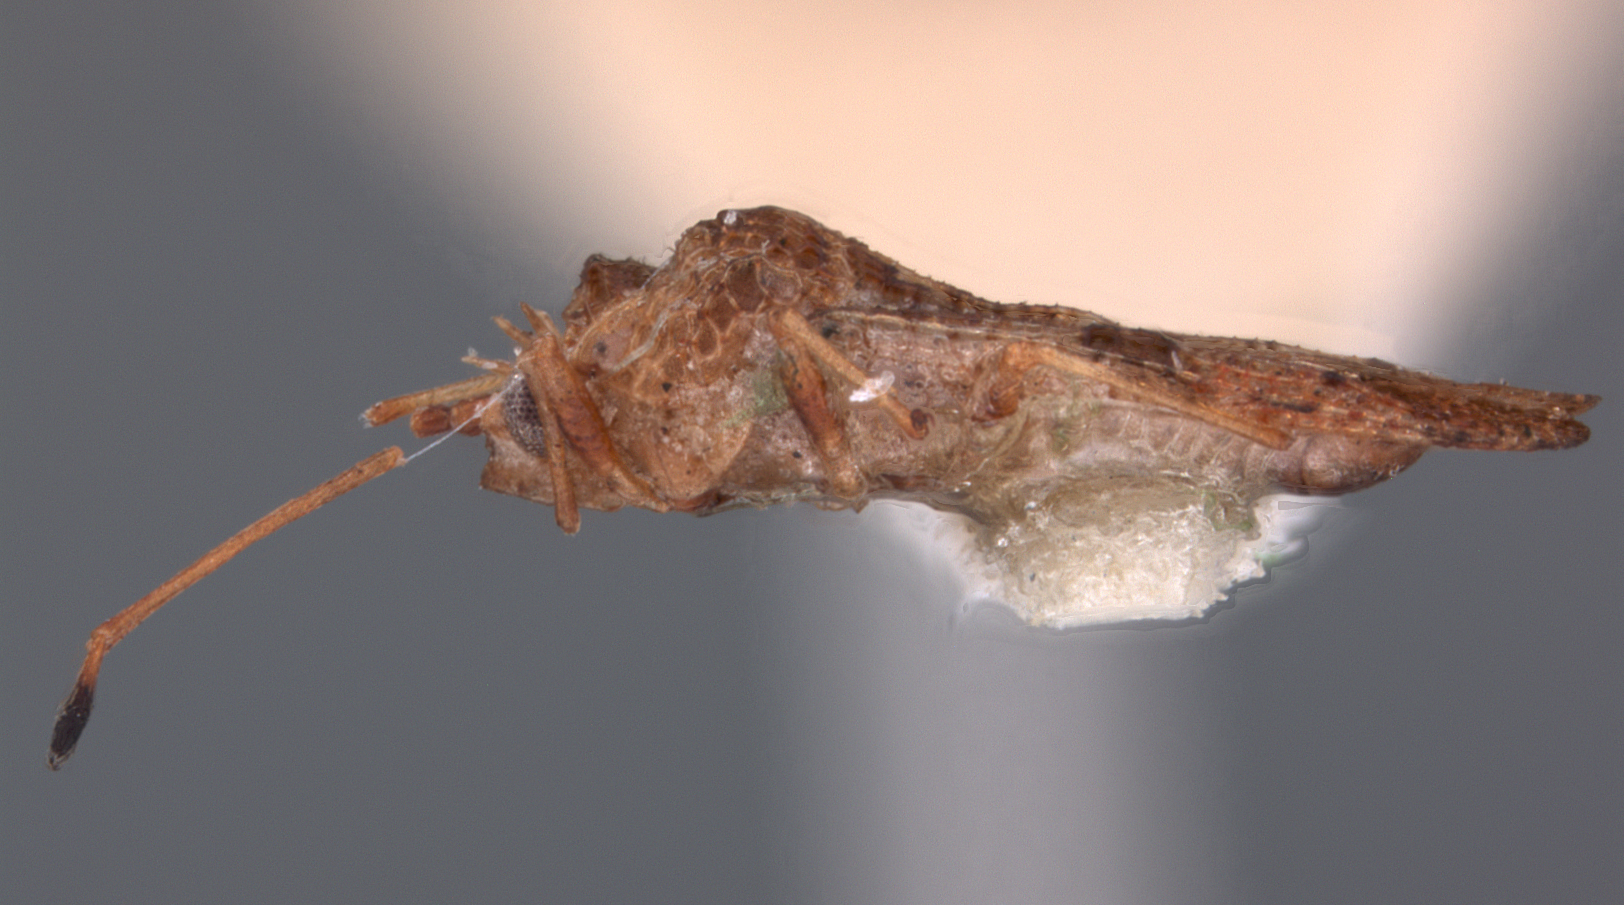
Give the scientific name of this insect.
Cysteochila franzeni
